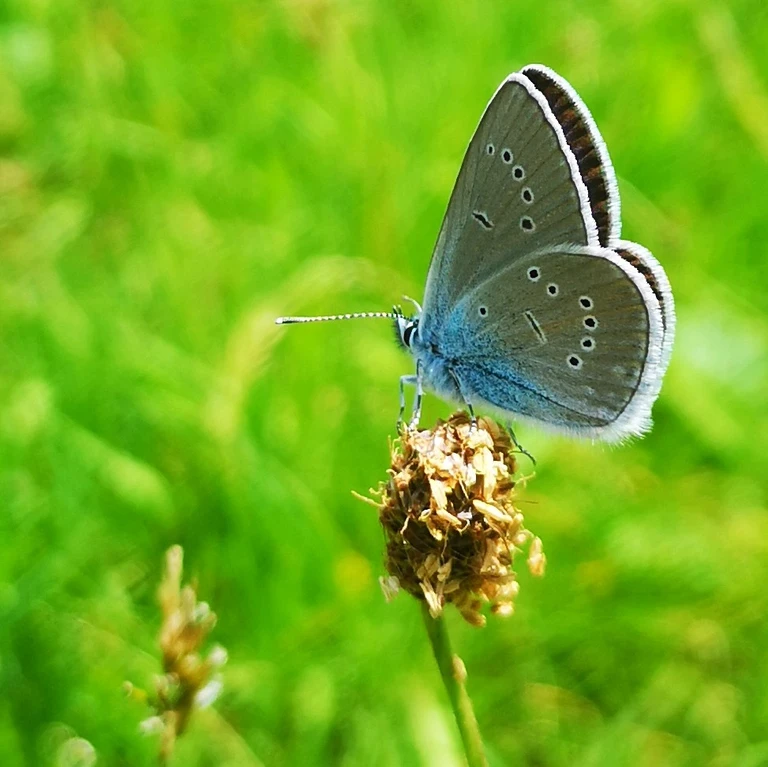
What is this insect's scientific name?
Cyaniris semiargus
